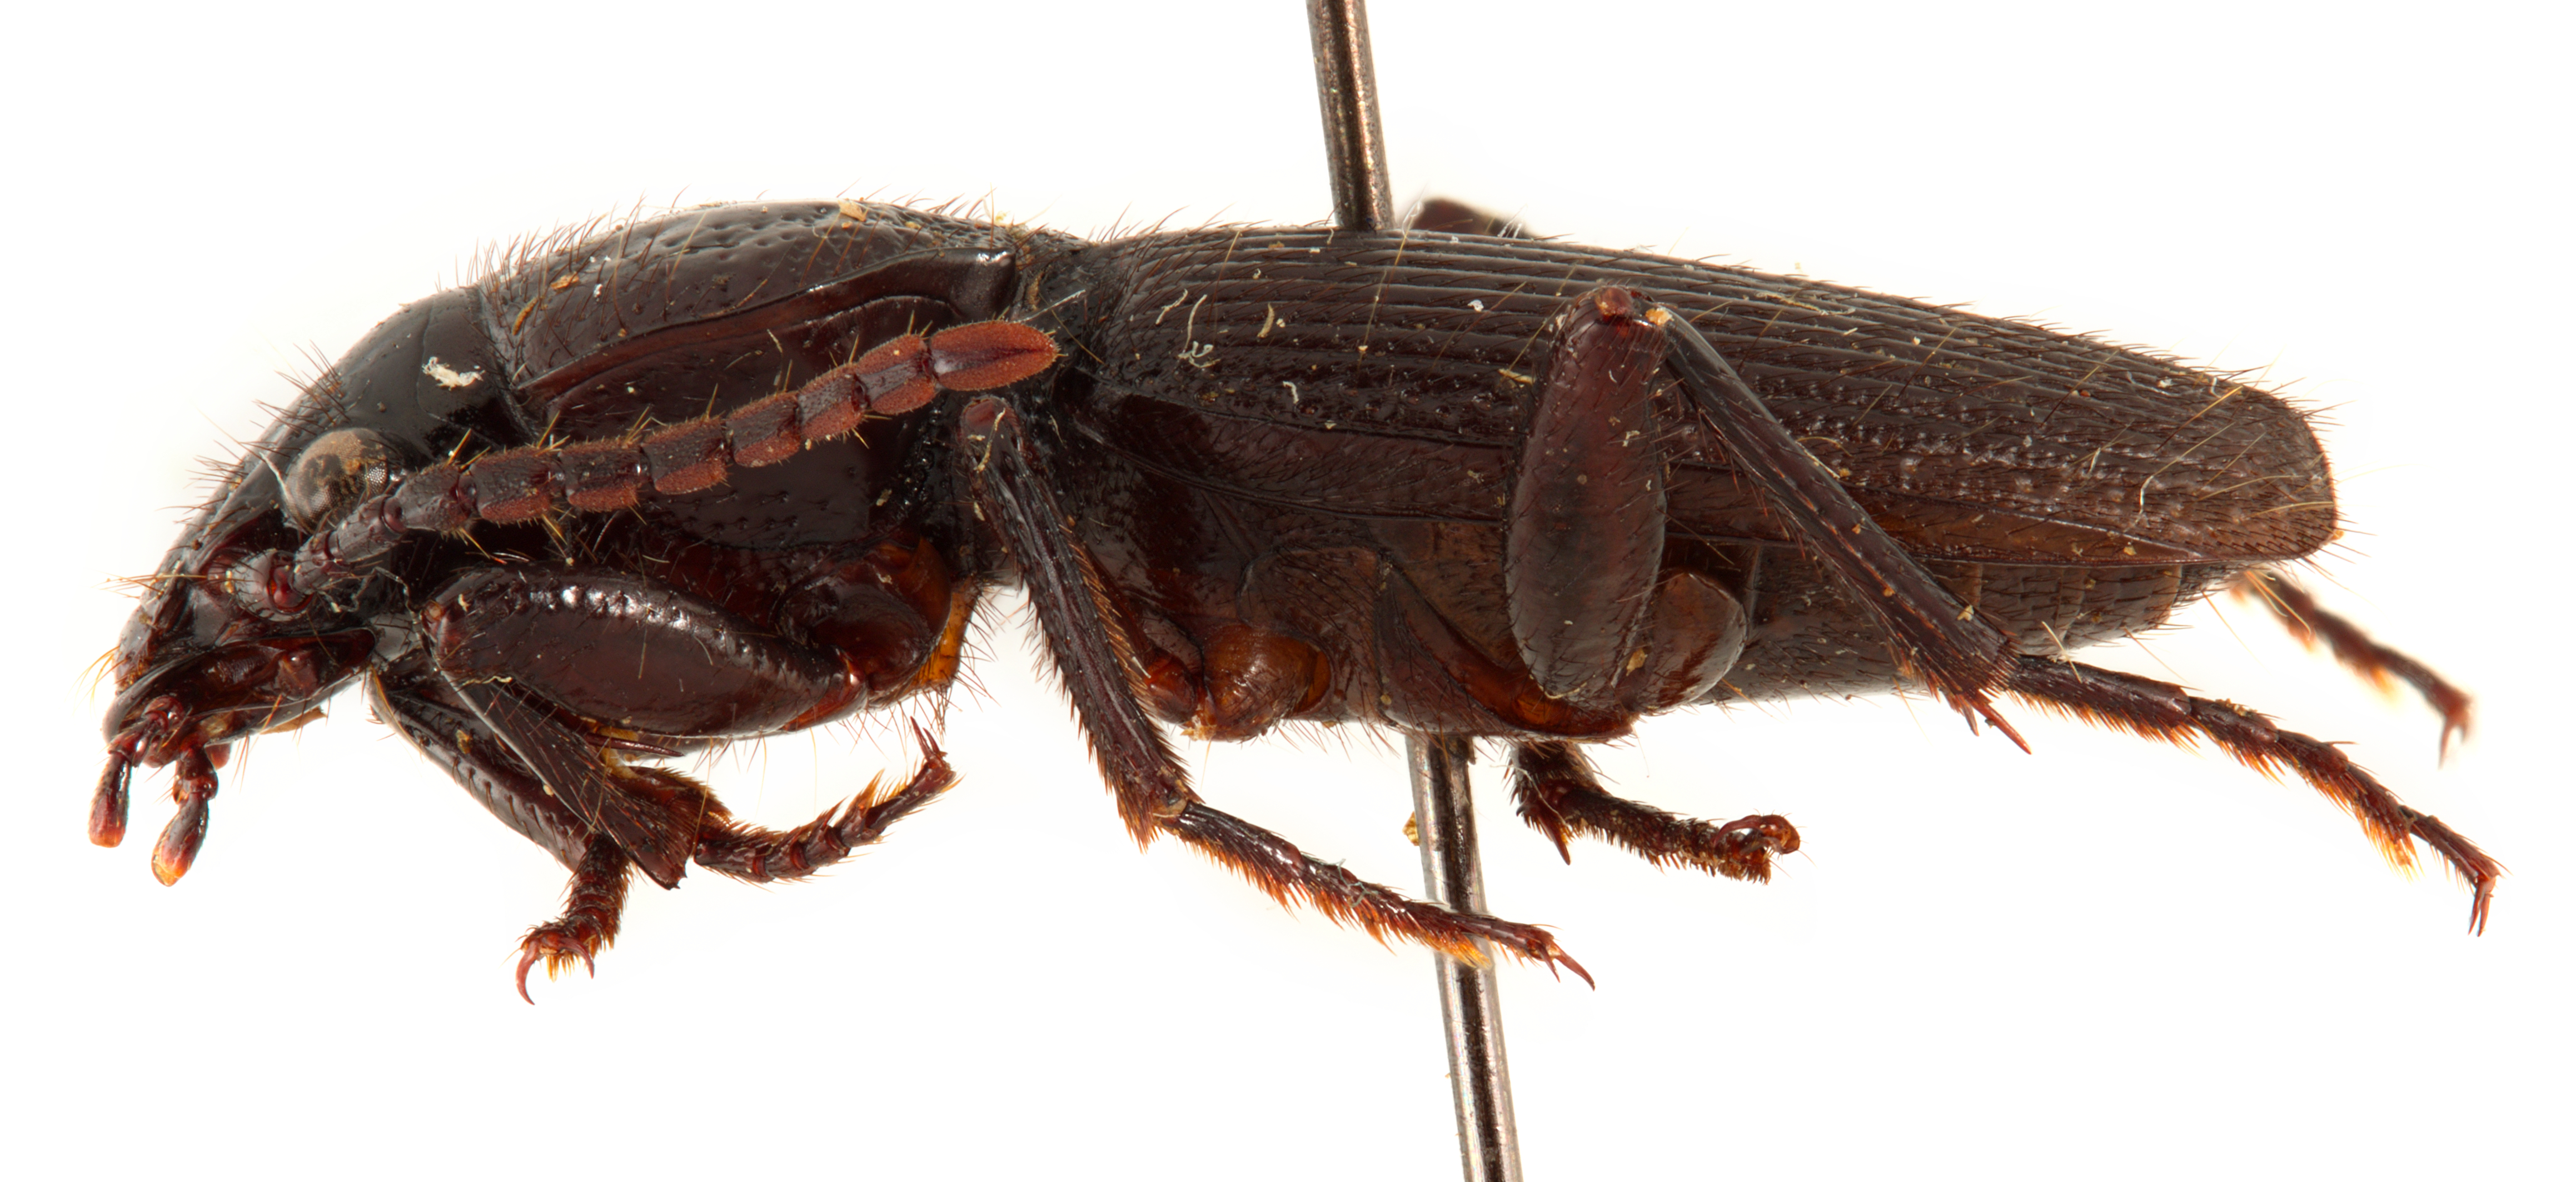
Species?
Omphra pilosa
